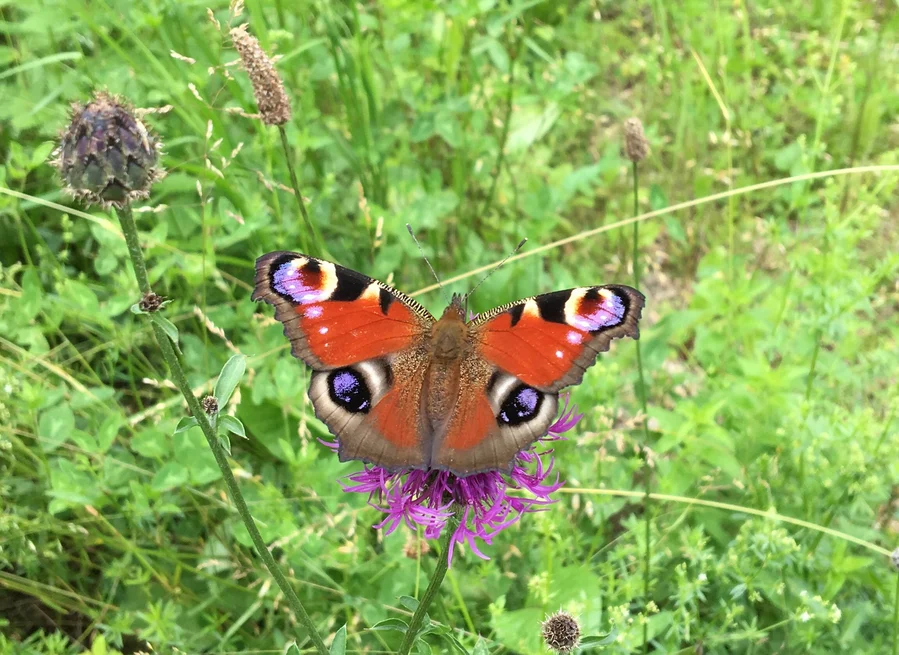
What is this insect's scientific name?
Aglais io
